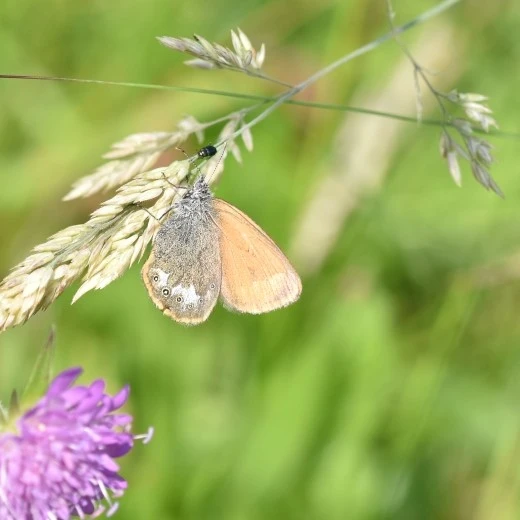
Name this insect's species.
Coenonympha glycerion (also Coenonympha iphis)
